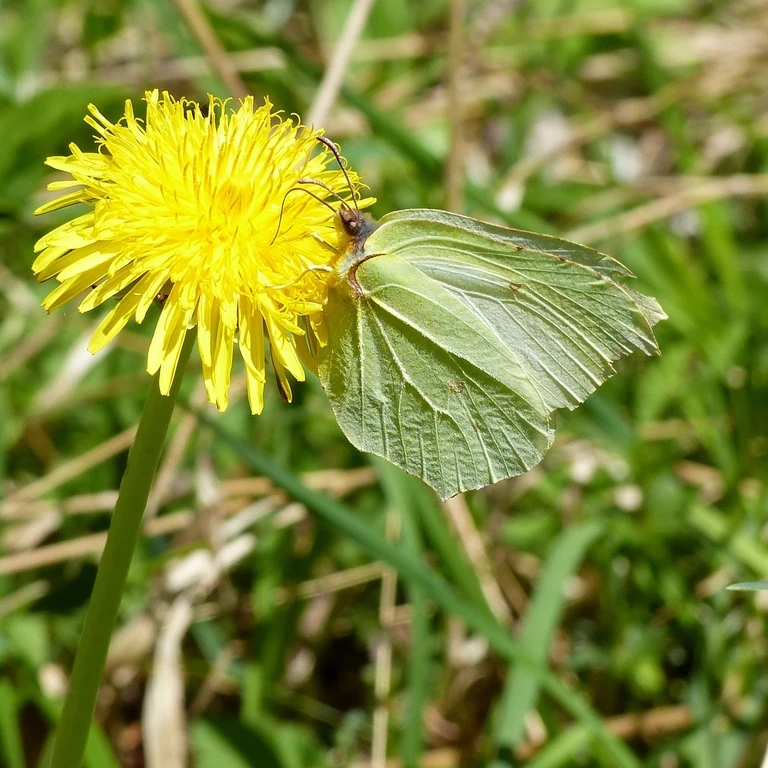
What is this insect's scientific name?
Gonepteryx rhamni
